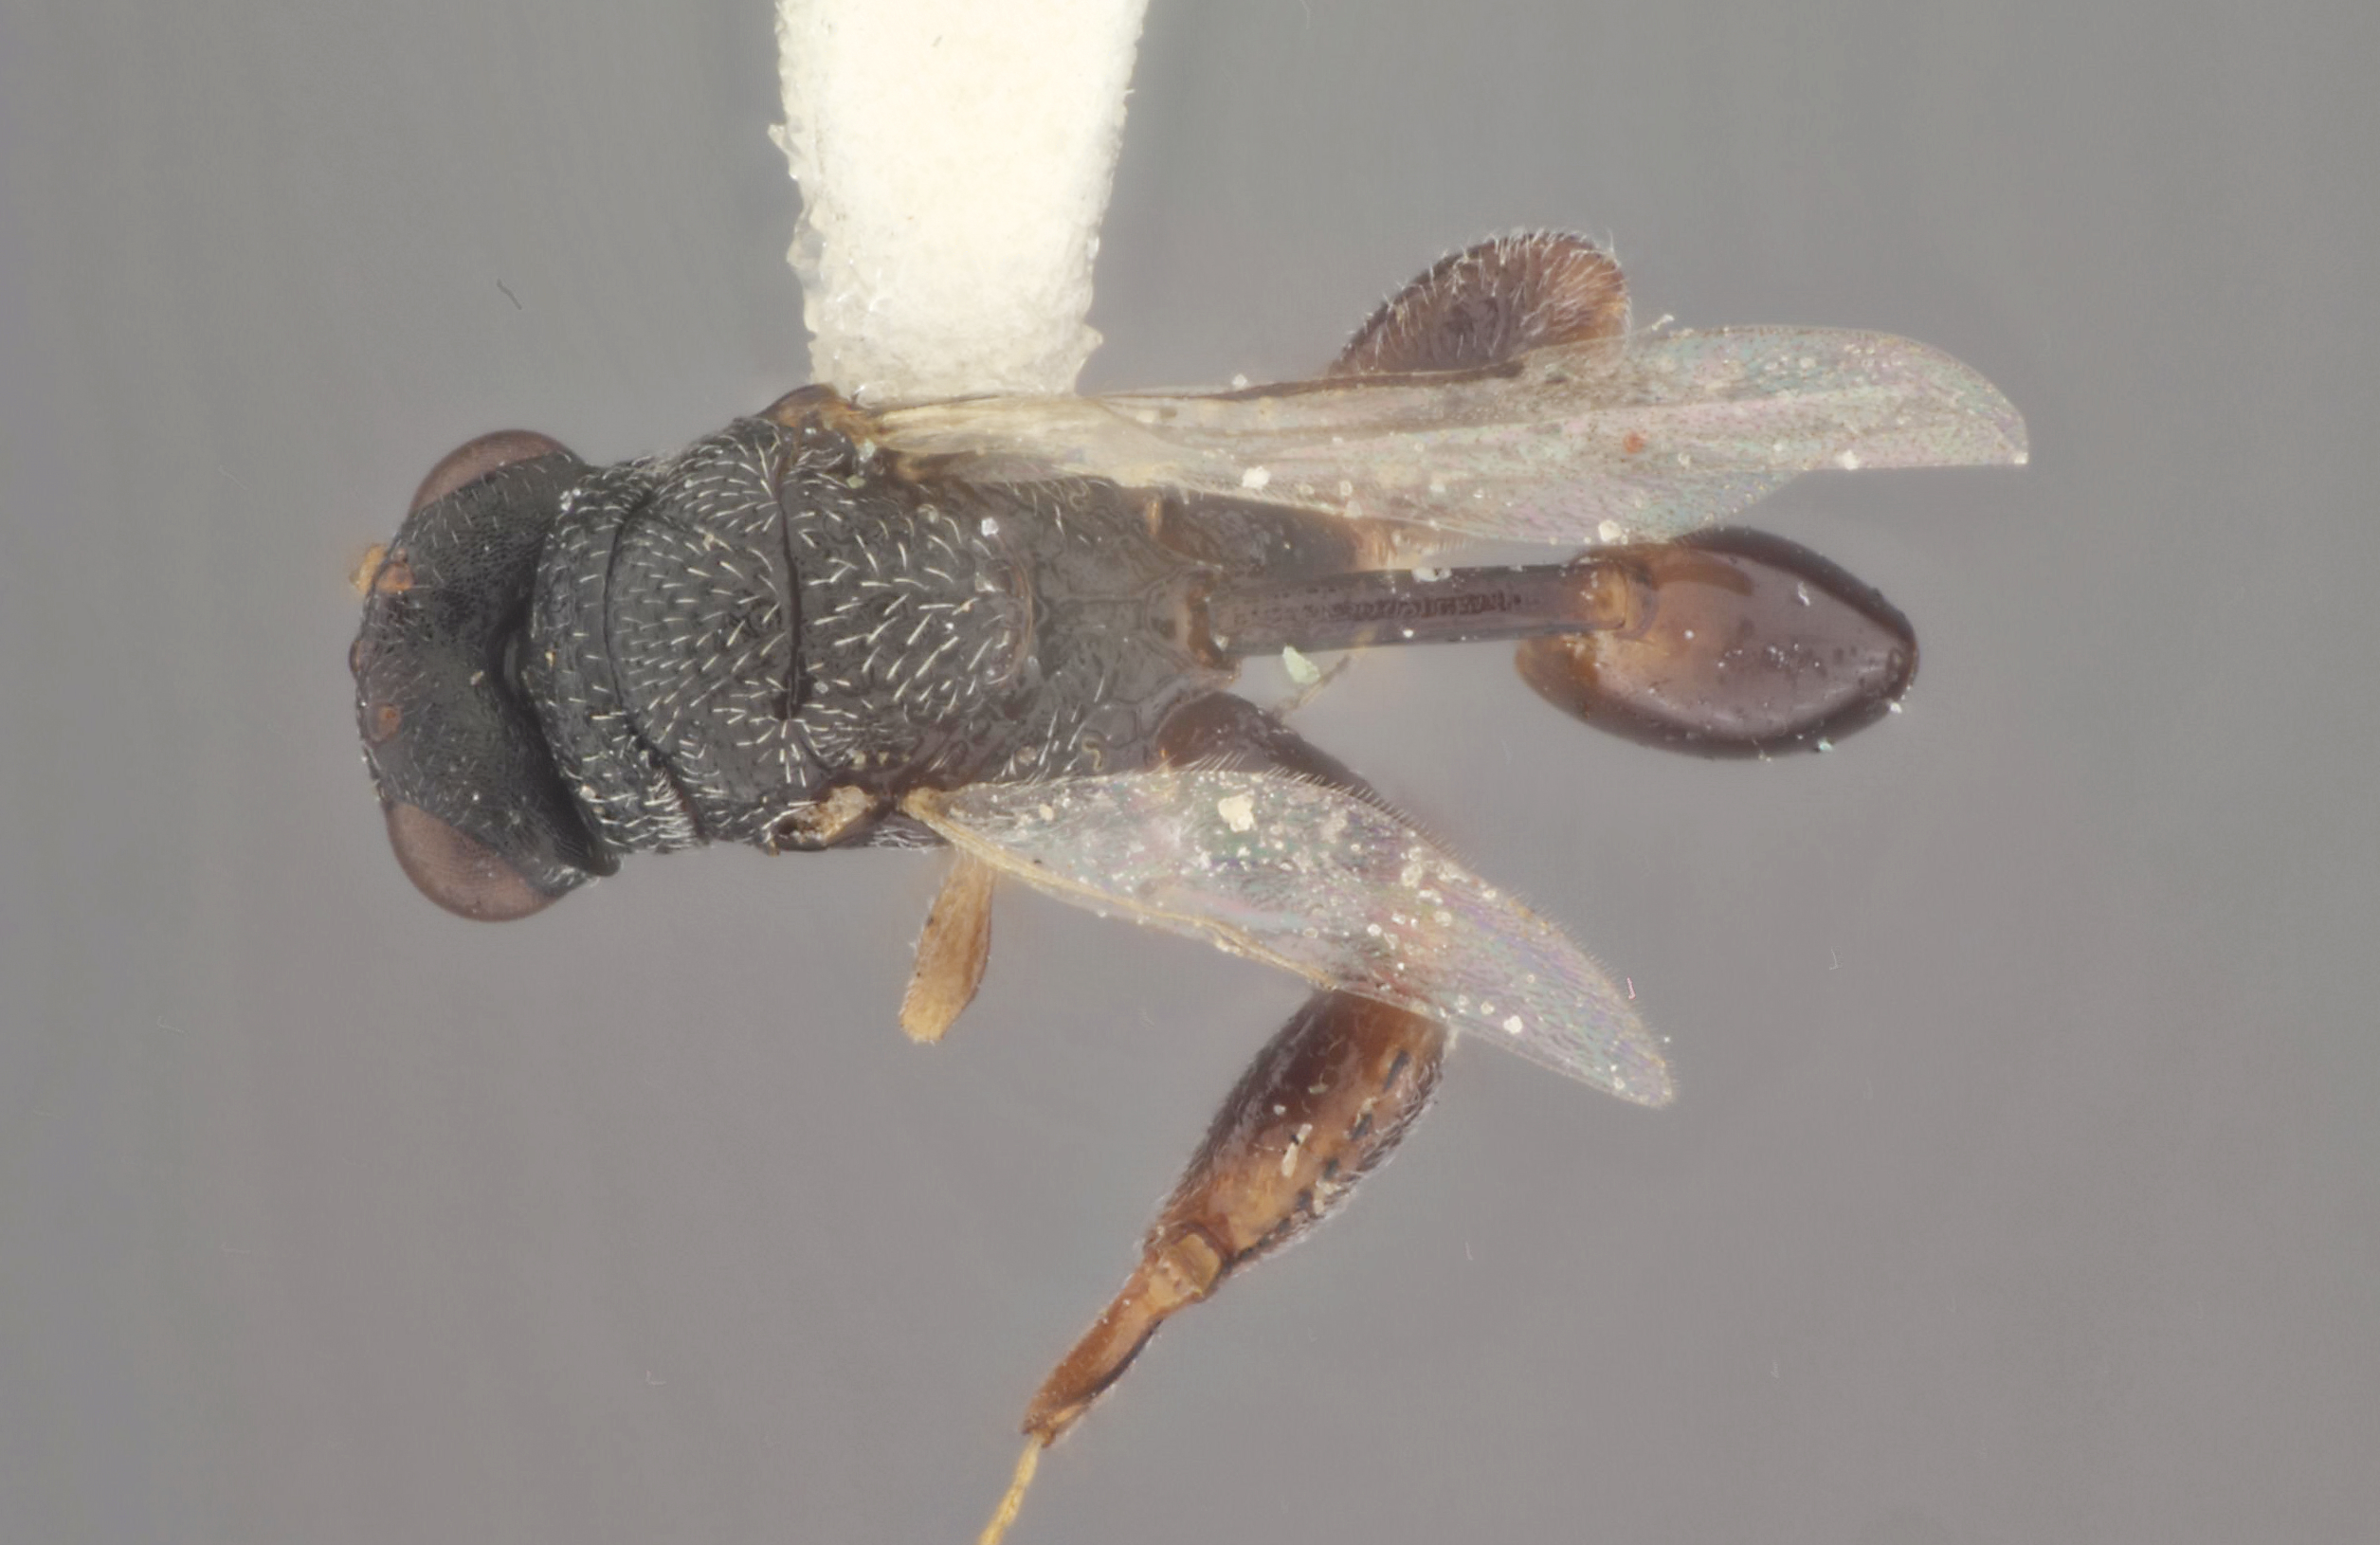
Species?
Chalcitella nilamburensis
